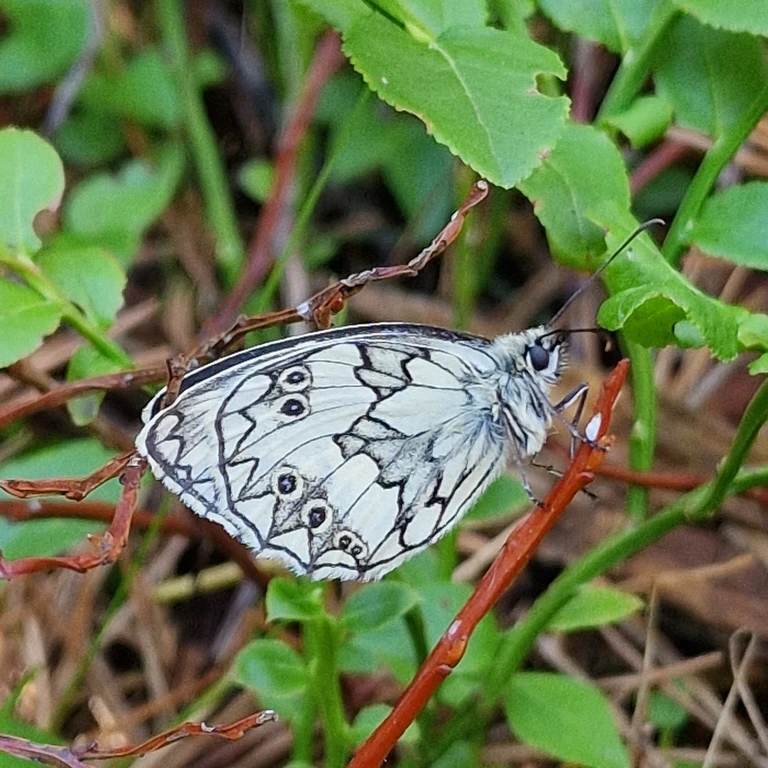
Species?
Melanargia galathea
